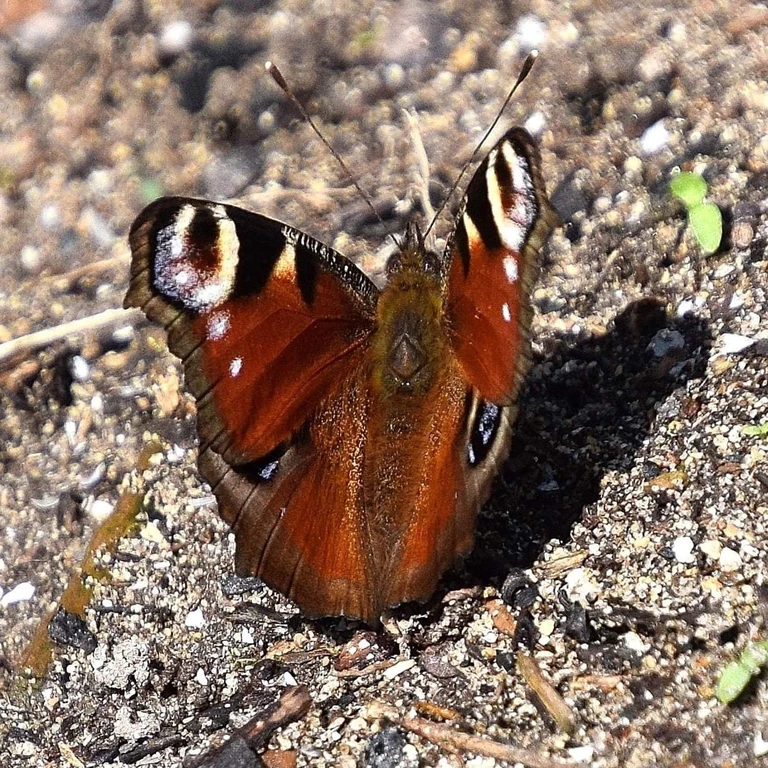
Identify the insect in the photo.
Aglais io
